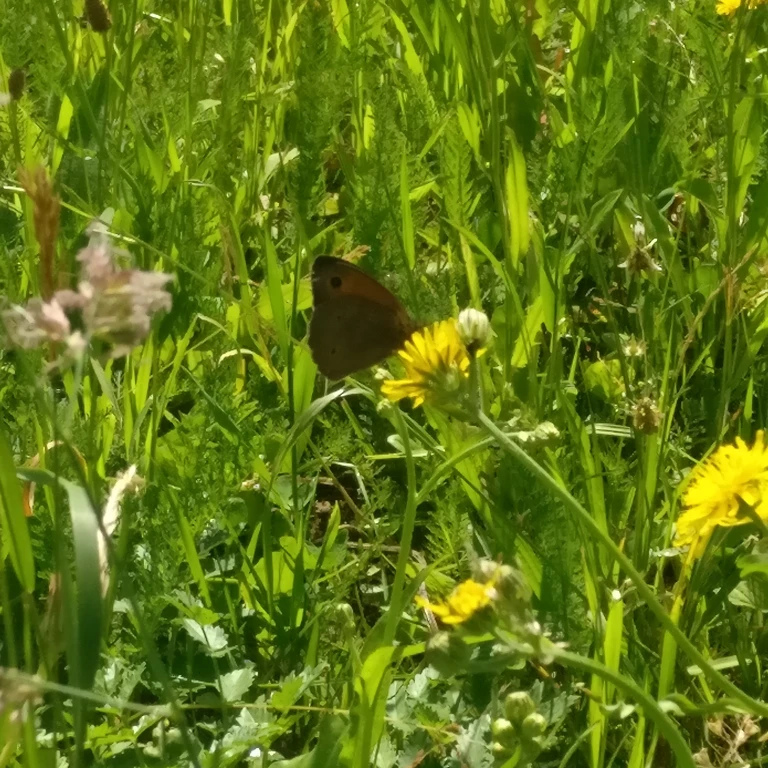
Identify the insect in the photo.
Maniola jurtina
